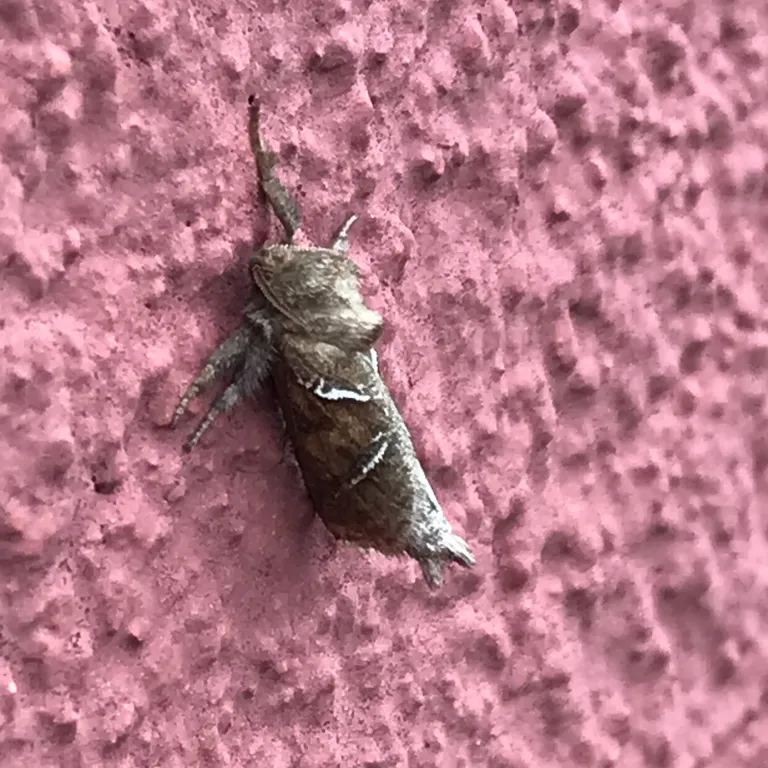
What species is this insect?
Triodia sylvina
